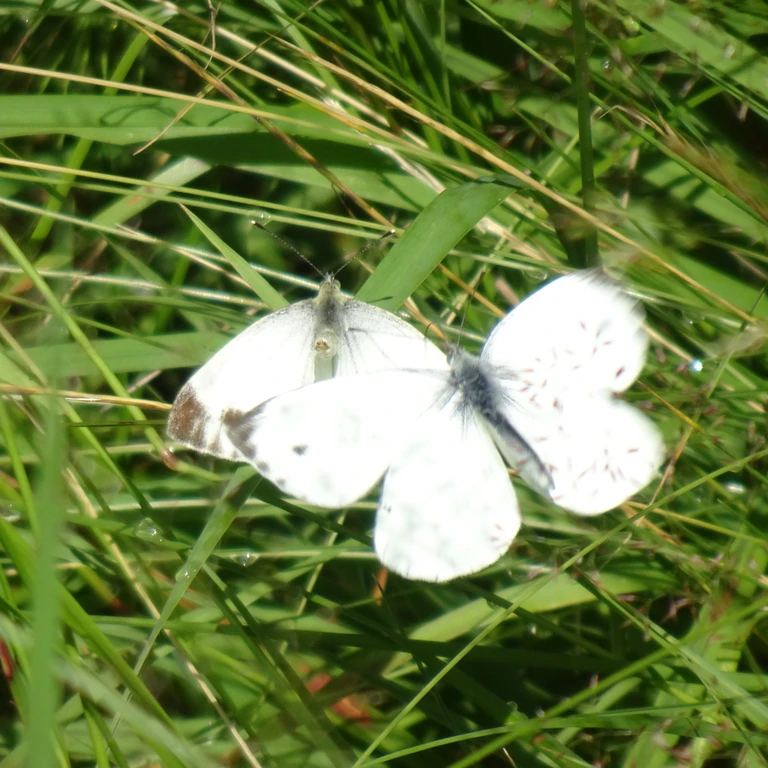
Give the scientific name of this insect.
Pieris napi
